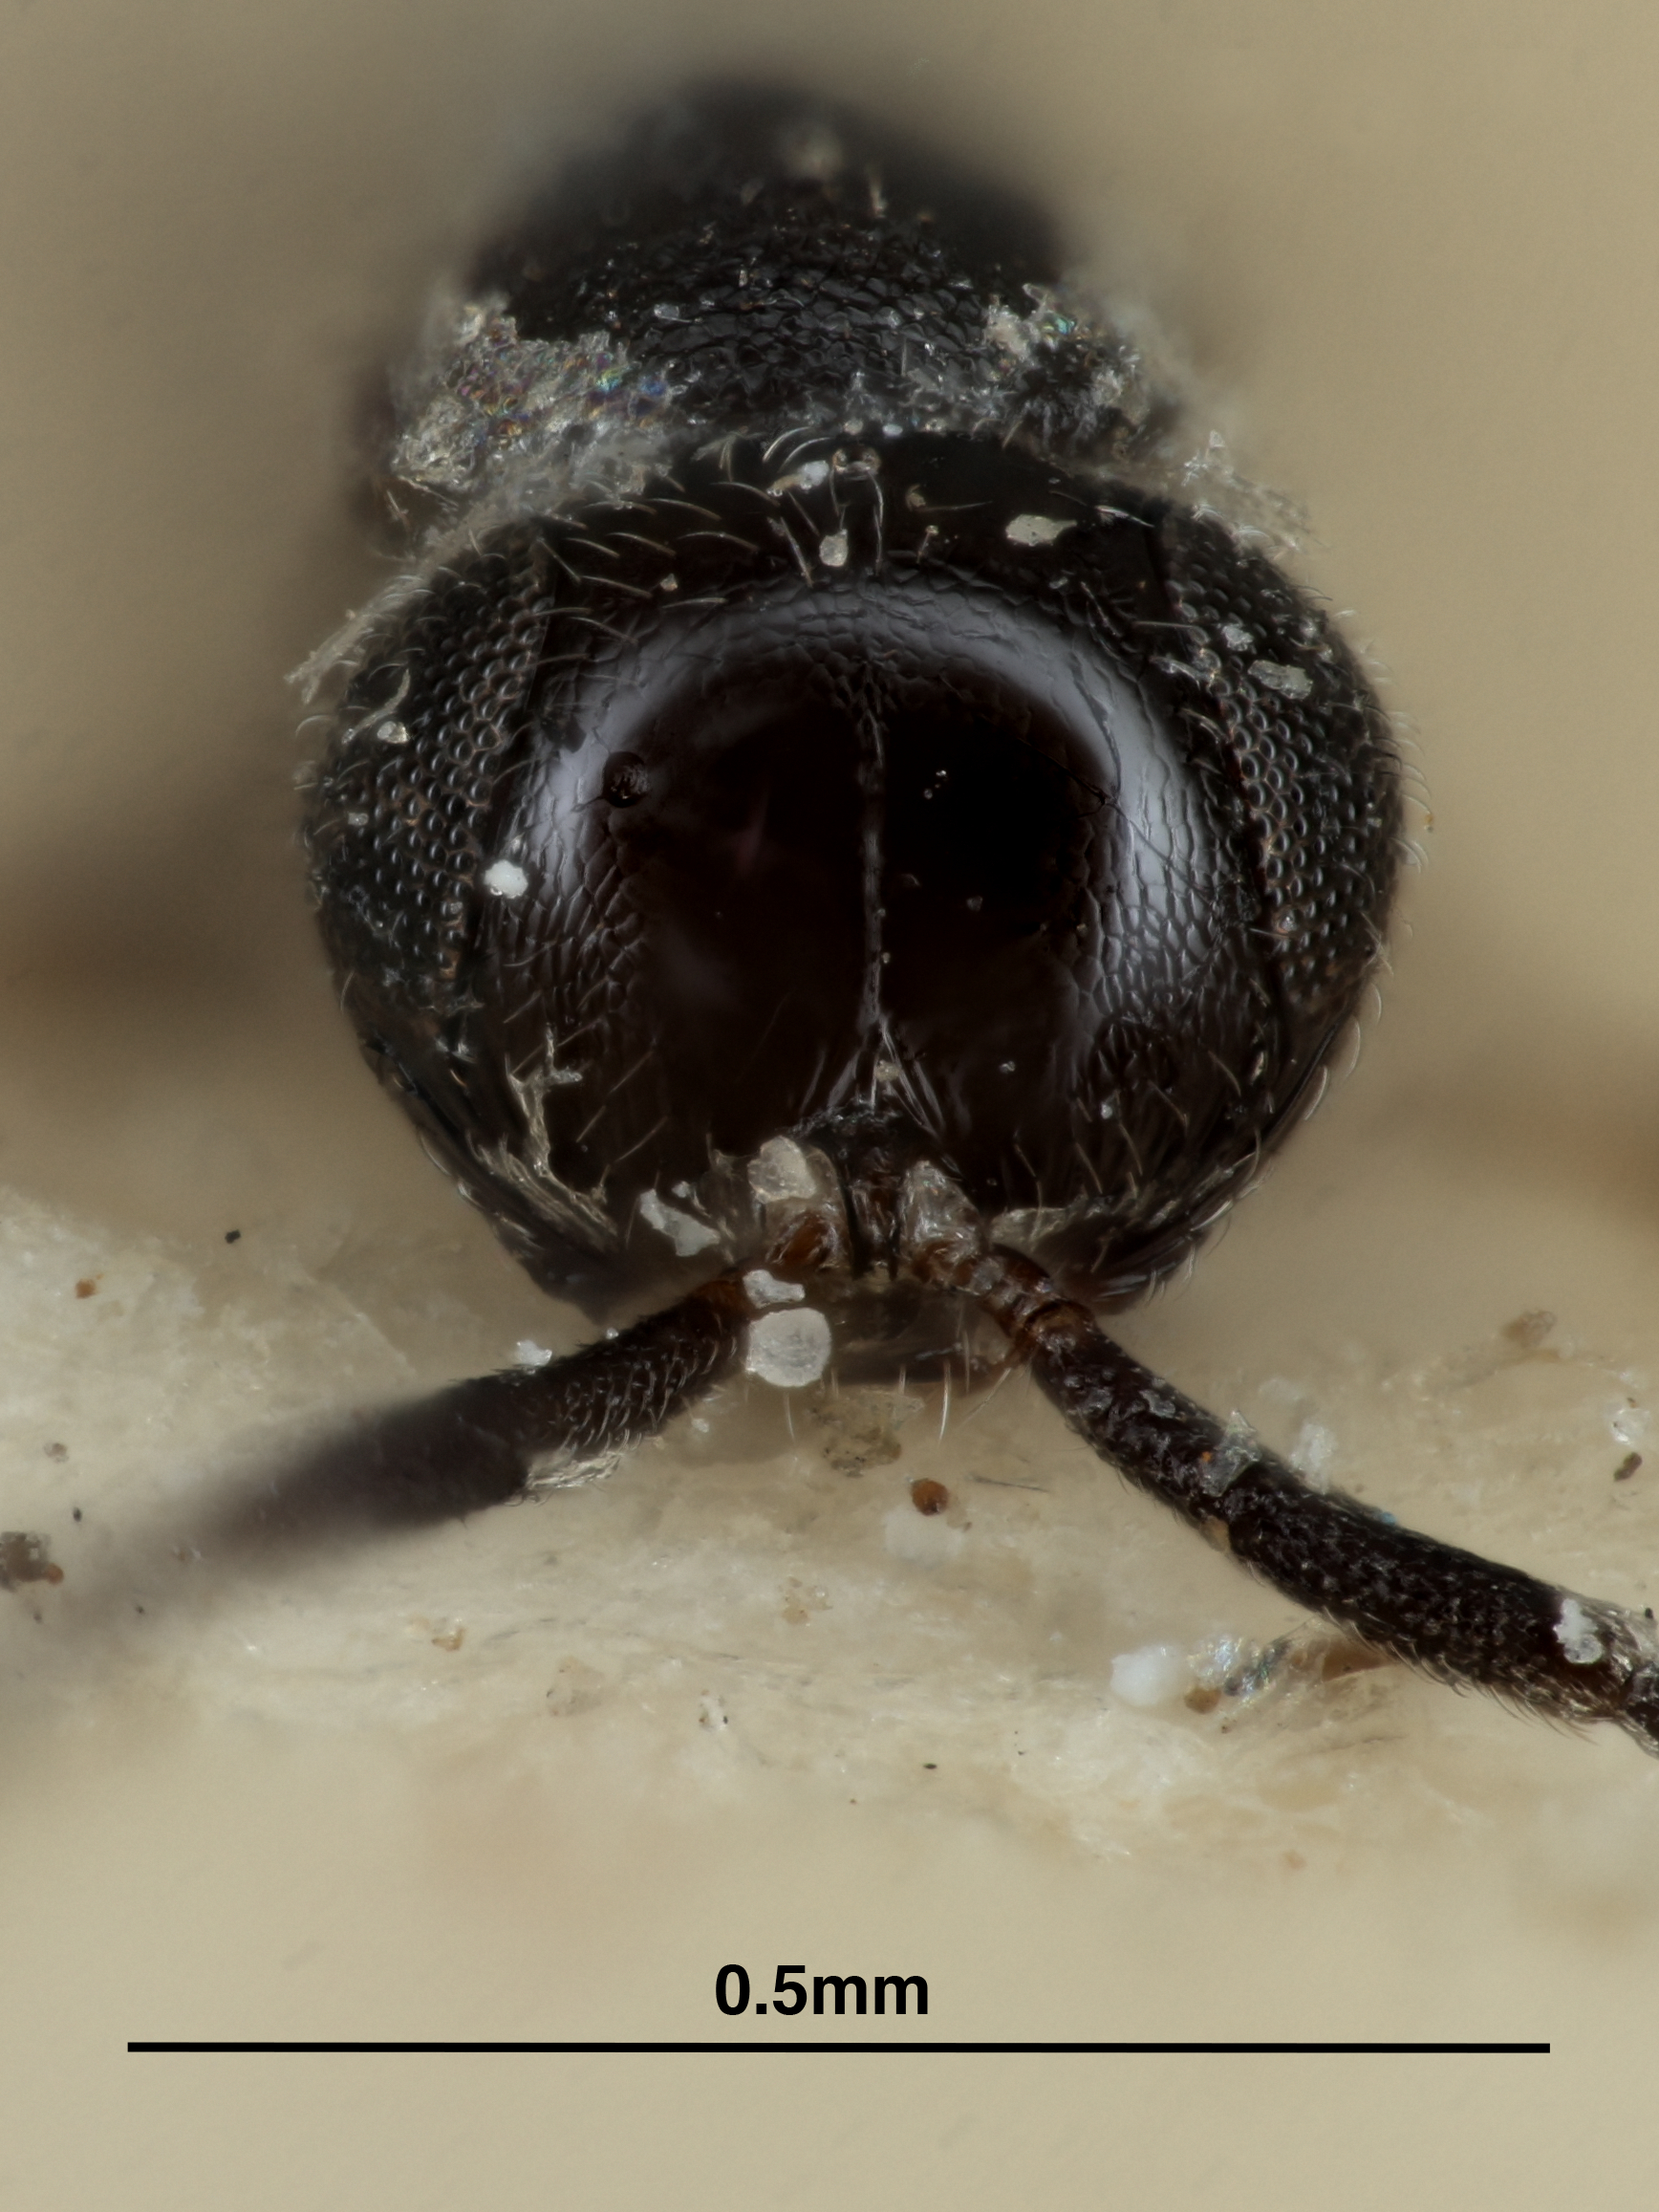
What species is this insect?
Trimorus nitidus
